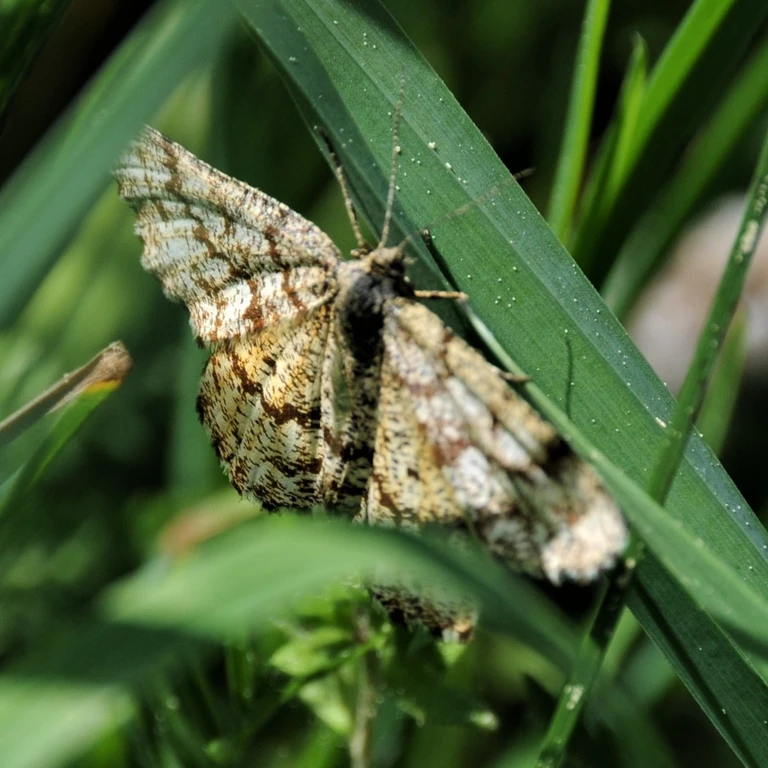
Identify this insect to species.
Ematurga atomaria
